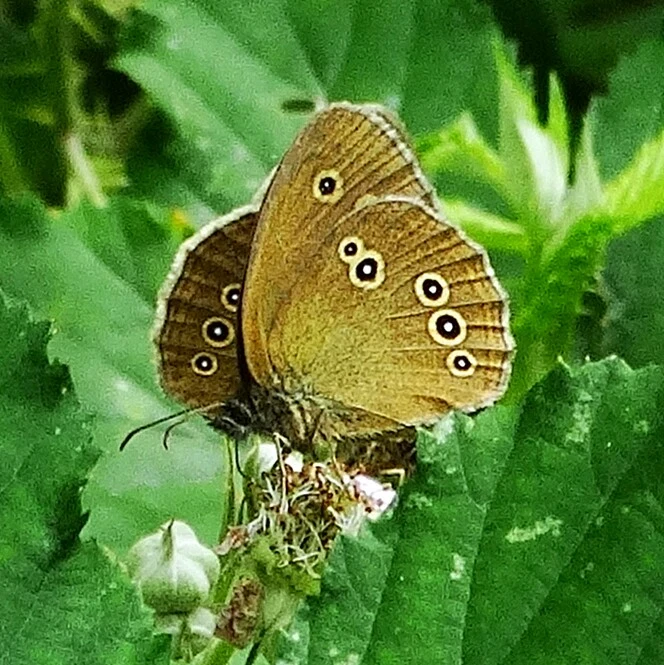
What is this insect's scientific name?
Aphantopus hyperantus
